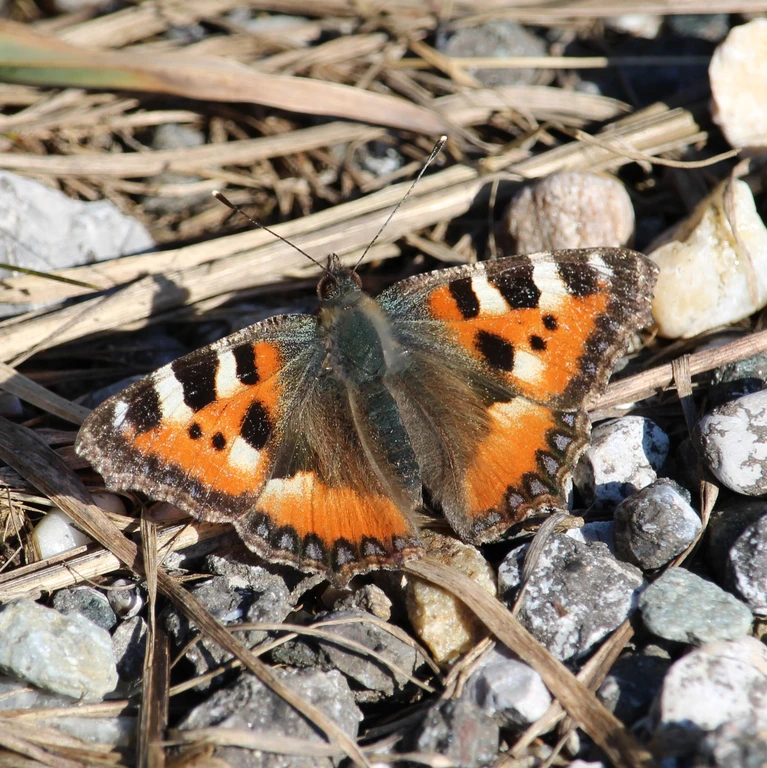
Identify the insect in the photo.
Aglais urticae
